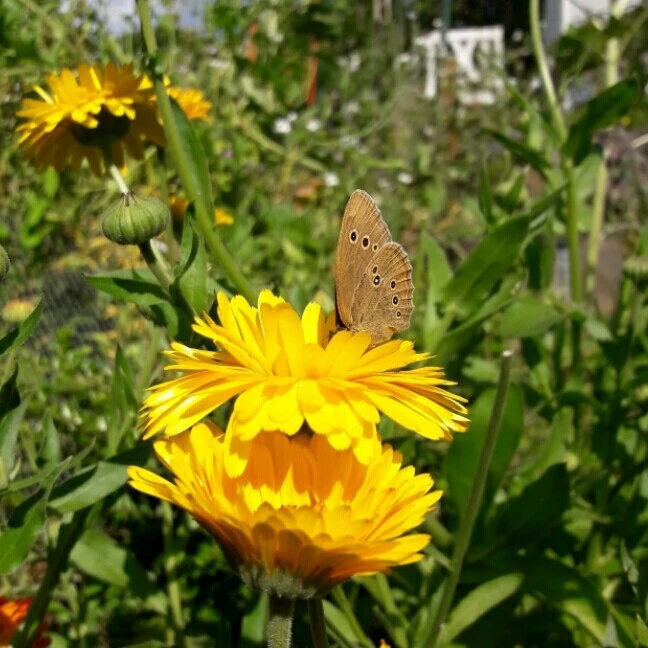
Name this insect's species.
Aphantopus hyperantus
